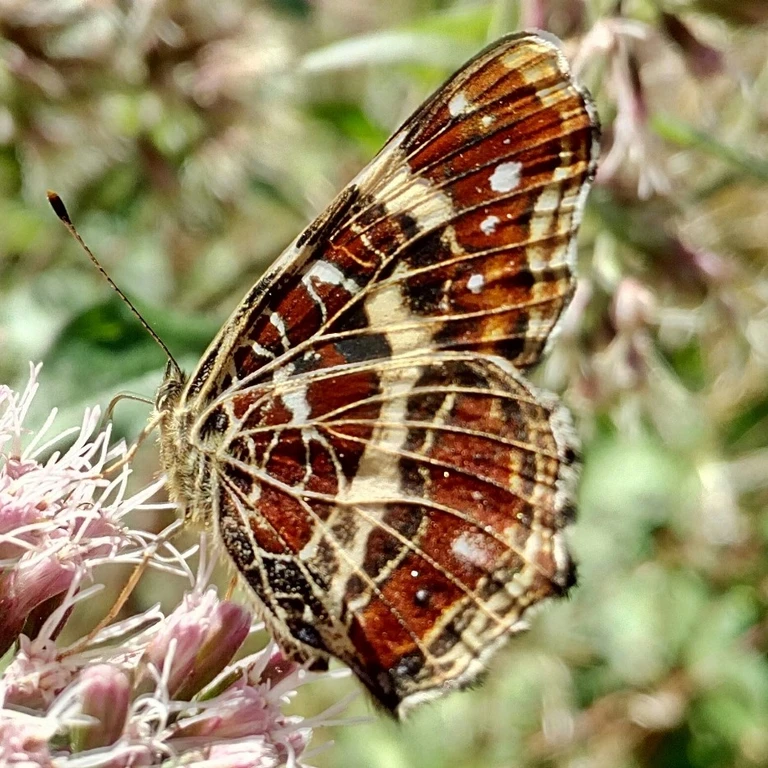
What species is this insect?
Araschnia levana
